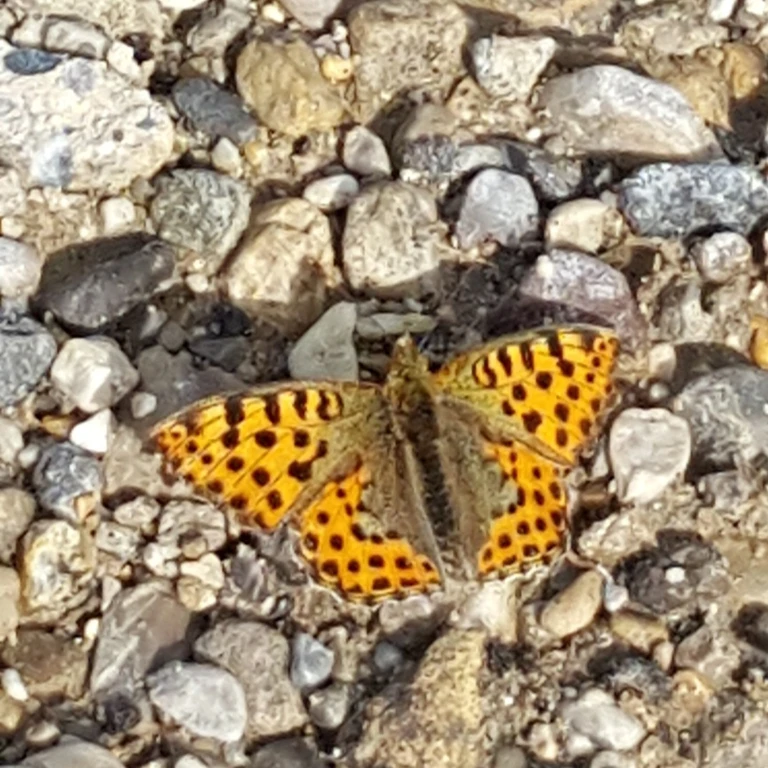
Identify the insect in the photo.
Issoria lathonia
